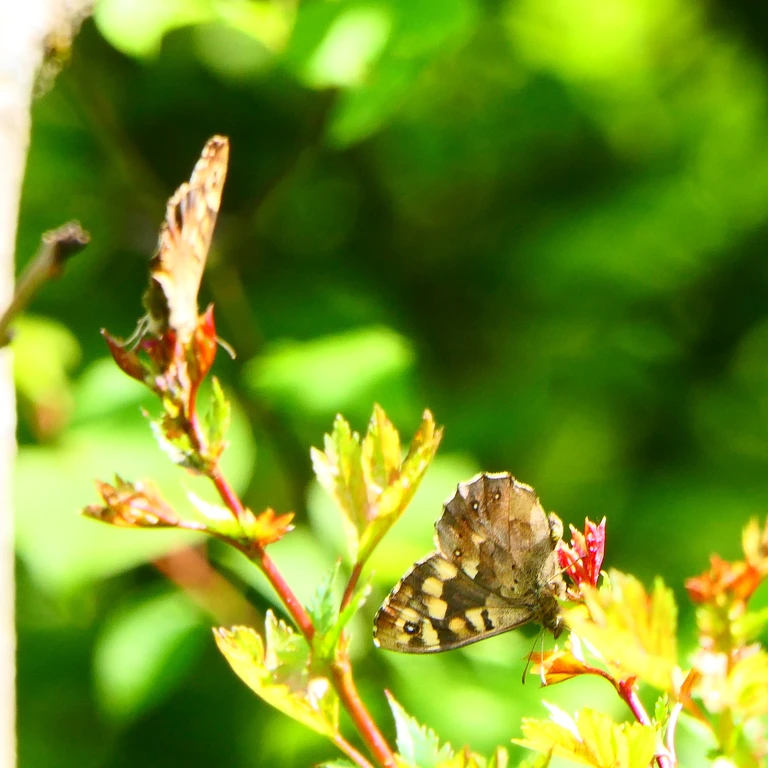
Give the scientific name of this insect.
Pararge aegeria
